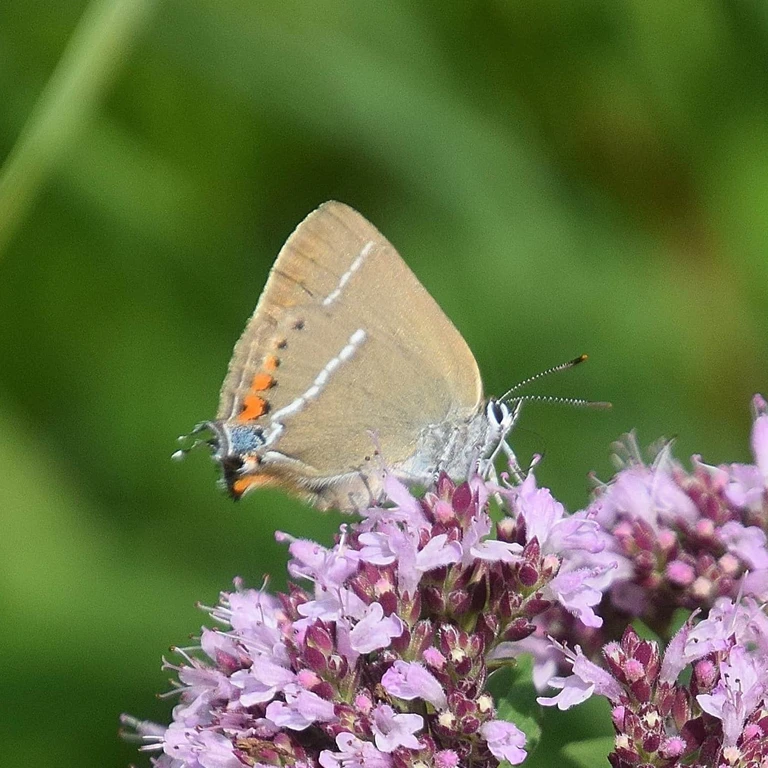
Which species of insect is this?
Satyrium spini (also Tuttiola spini)
